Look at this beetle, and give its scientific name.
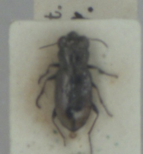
Notiophilus biguttatus
